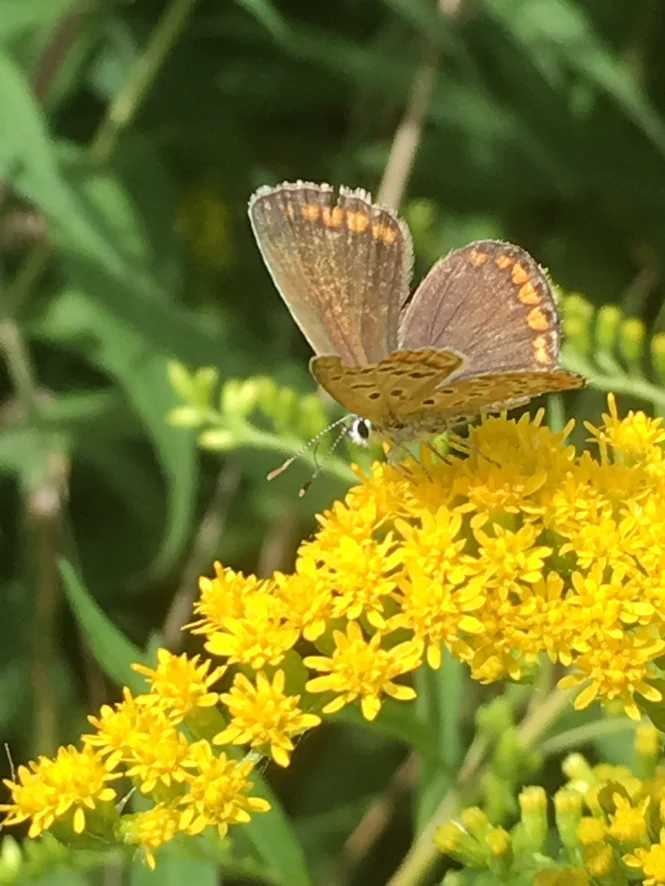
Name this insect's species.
Polyommatus icarus
